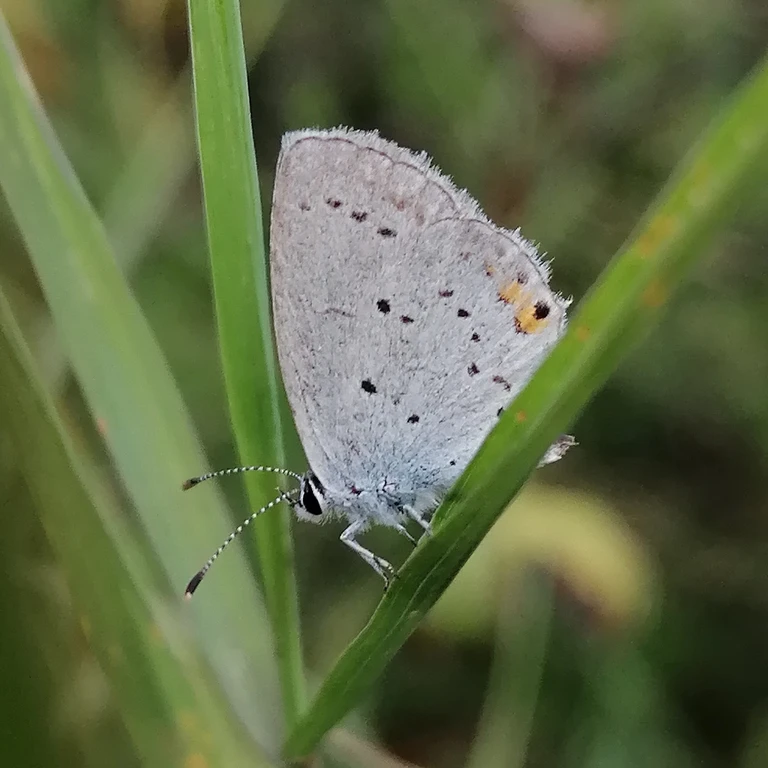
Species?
Cupido argiades (also Elkalyce argiades)
